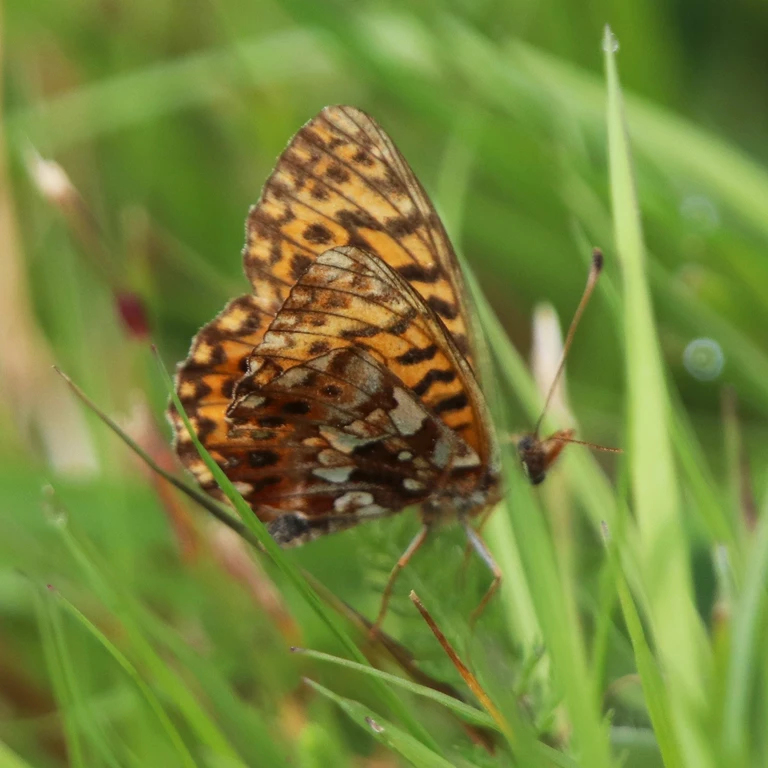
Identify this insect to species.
Boloria dia
